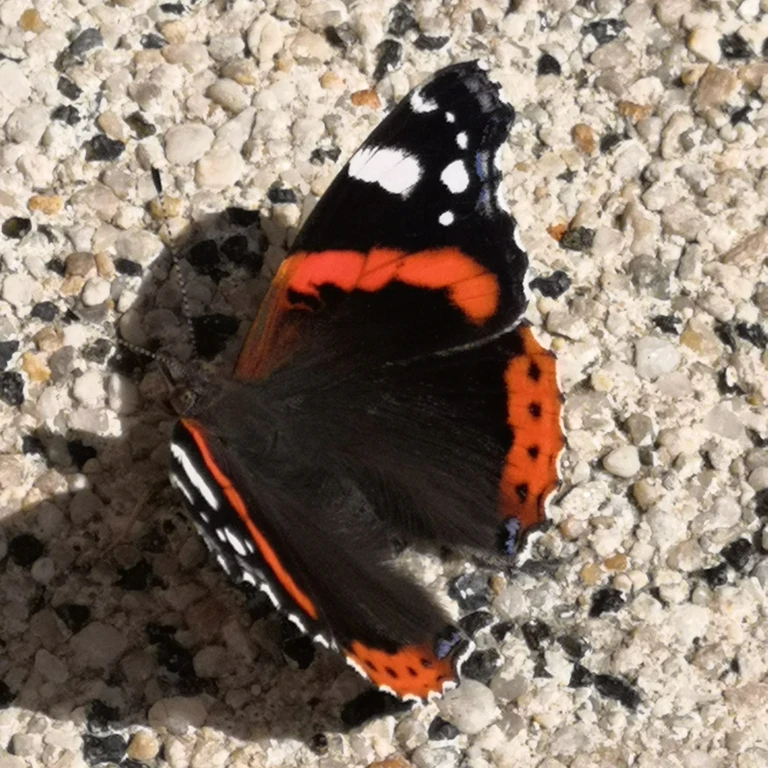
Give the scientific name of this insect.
Vanessa atalanta
